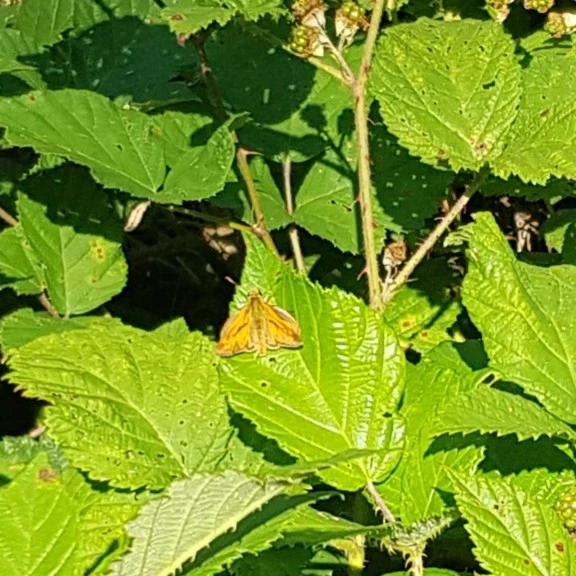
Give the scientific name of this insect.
Ochlodes sylvanus (also Ochlodes venata)
